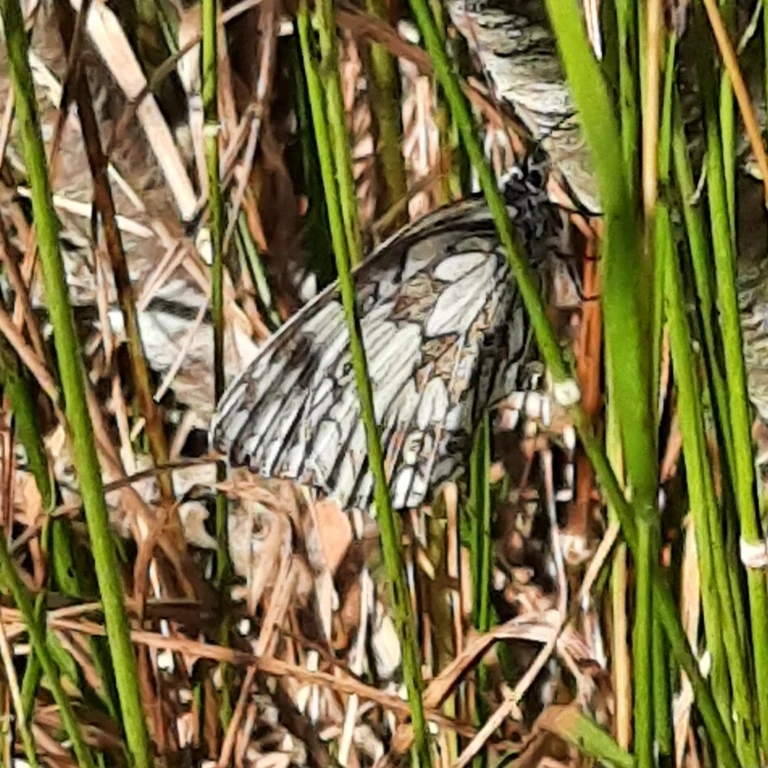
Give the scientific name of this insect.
Melanargia galathea
